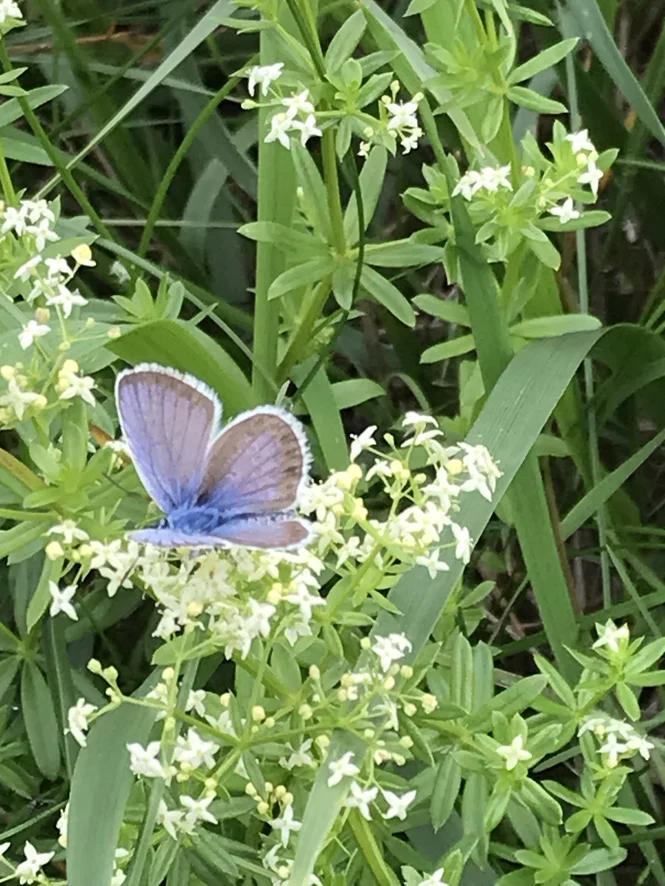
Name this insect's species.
Plebejus argus
